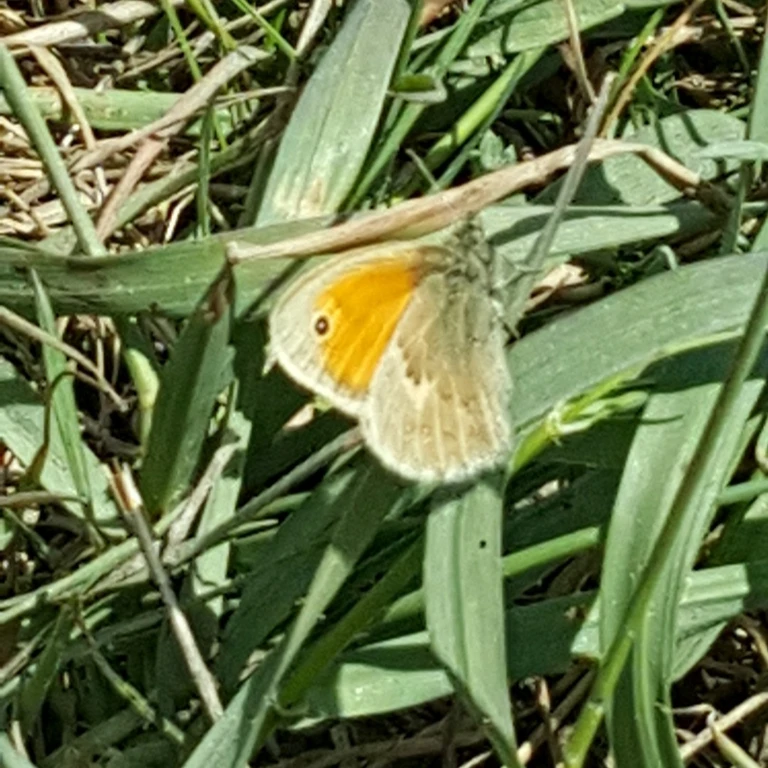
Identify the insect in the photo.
Coenonympha pamphilus
